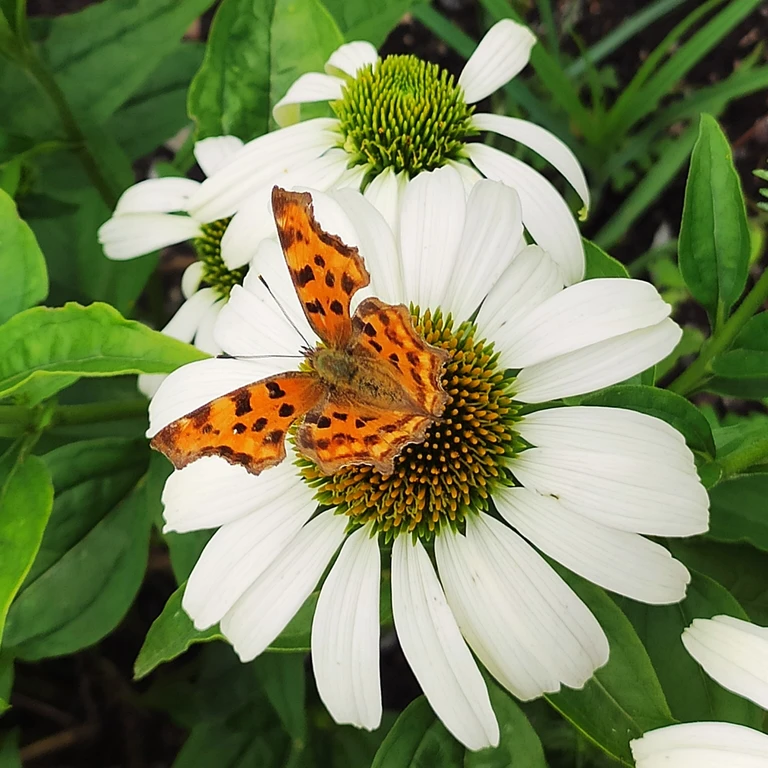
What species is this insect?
Polygonia c-album
